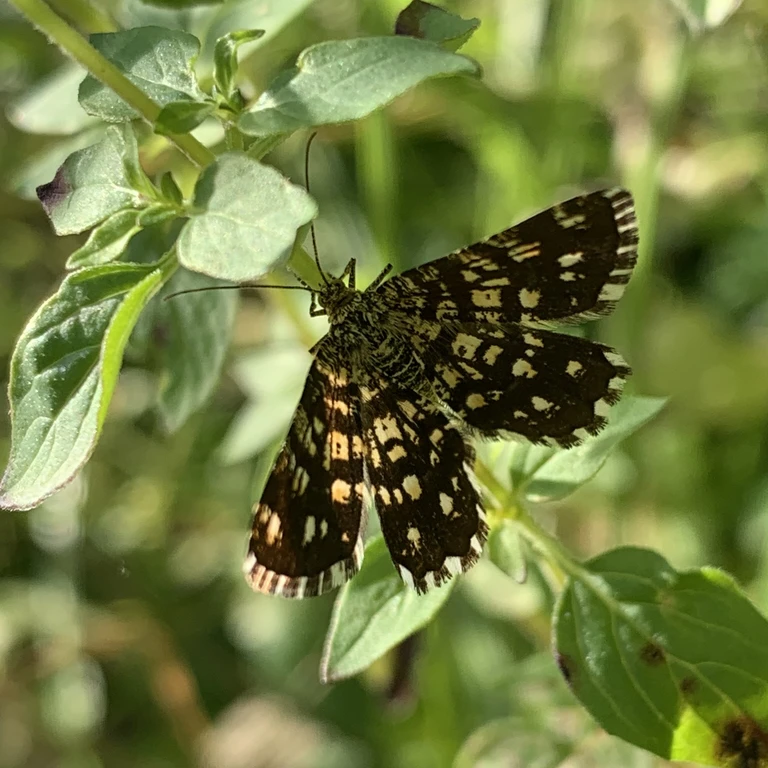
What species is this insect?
Chiasmia clathrata
